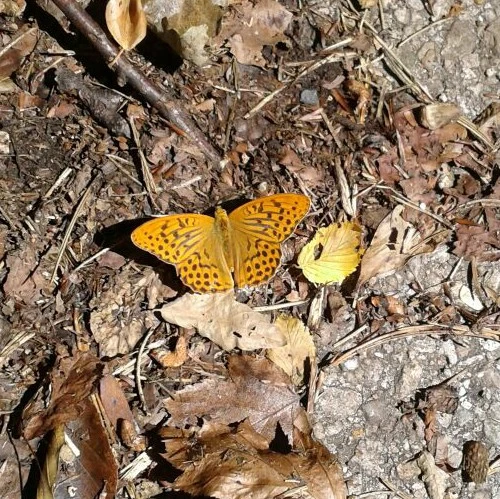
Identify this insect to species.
Argynnis paphia
